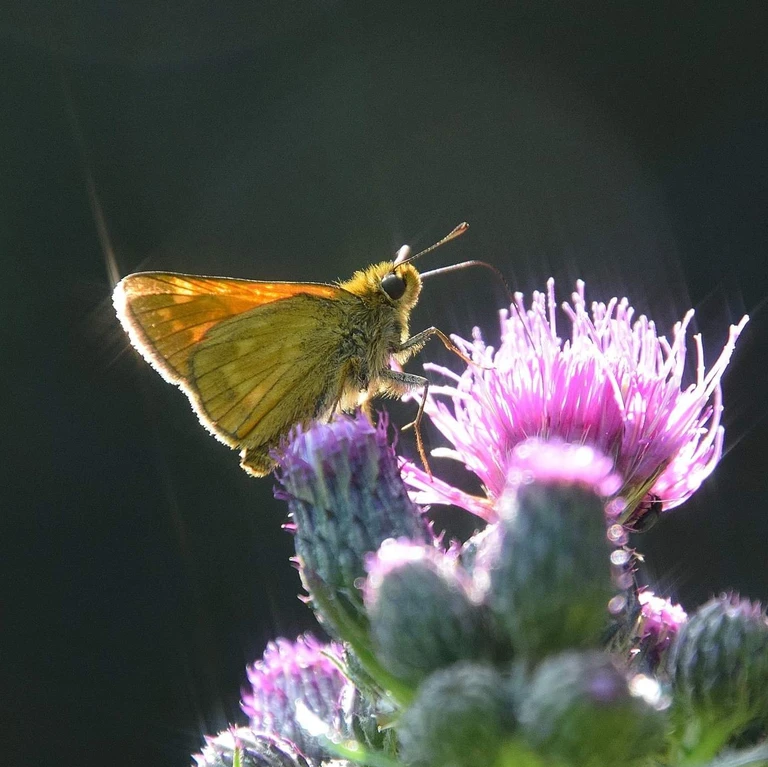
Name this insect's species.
Ochlodes sylvanus (also Ochlodes venata)
